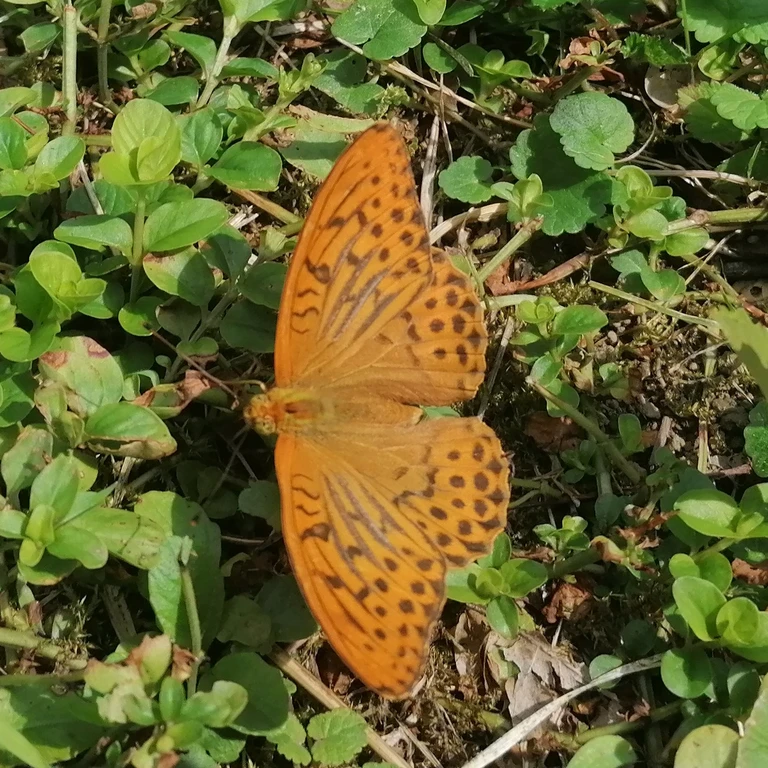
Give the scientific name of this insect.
Argynnis paphia
